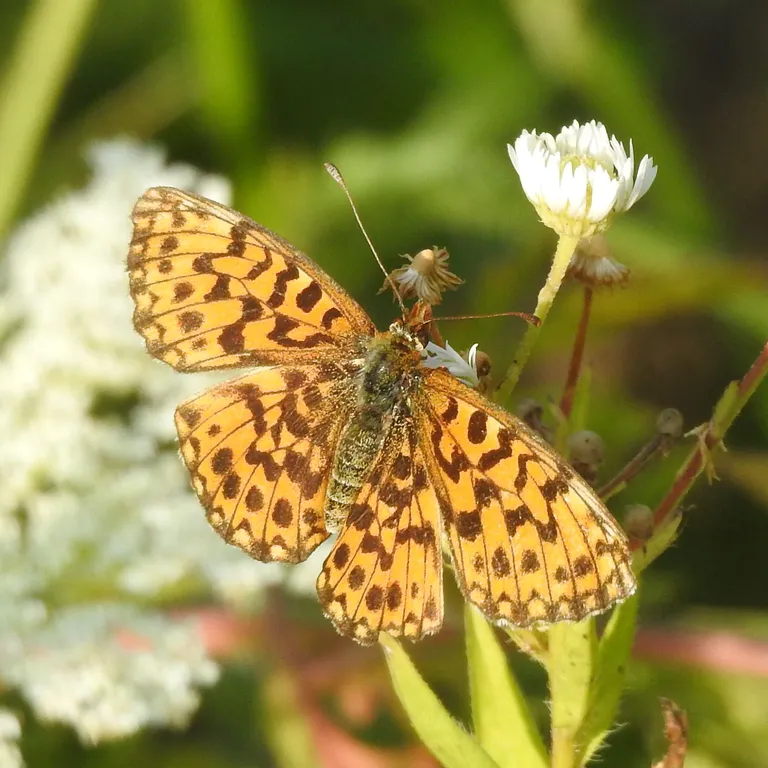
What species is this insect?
Boloria dia
